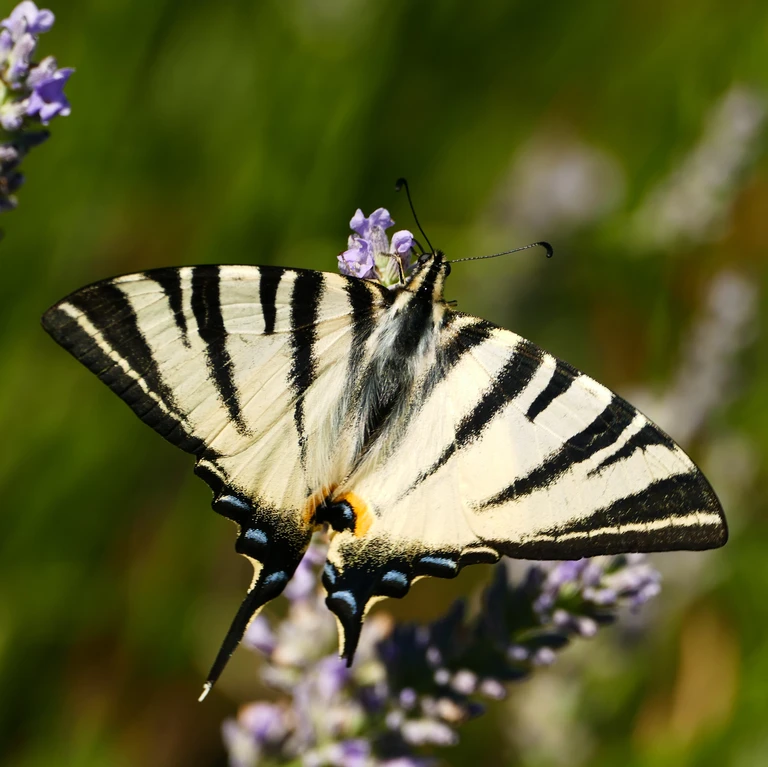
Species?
Iphiclides podalirius
